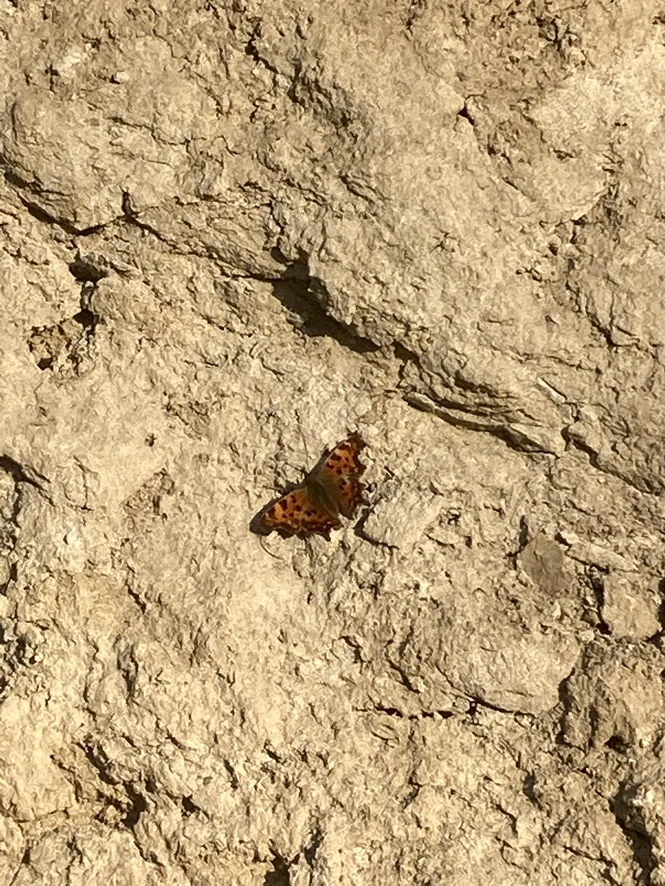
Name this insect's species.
Polygonia c-album
